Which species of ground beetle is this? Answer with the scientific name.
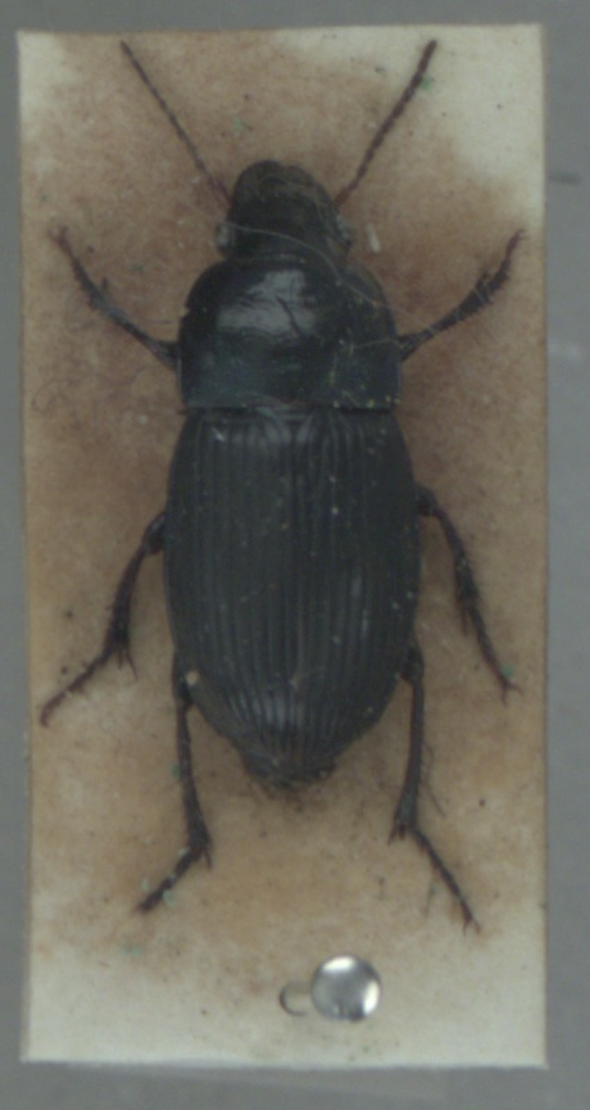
Harpalus dimidiatus
